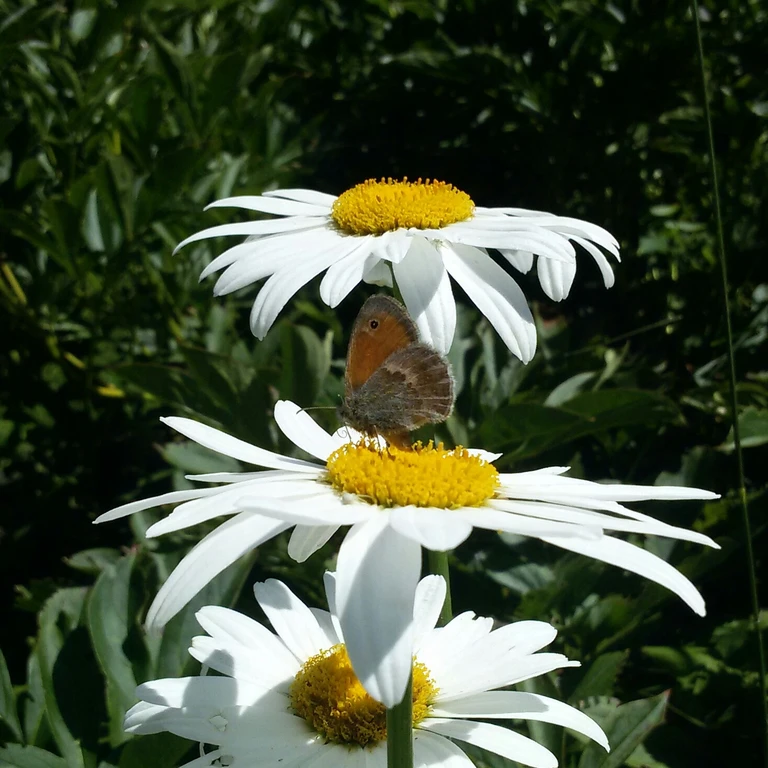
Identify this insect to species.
Coenonympha pamphilus
